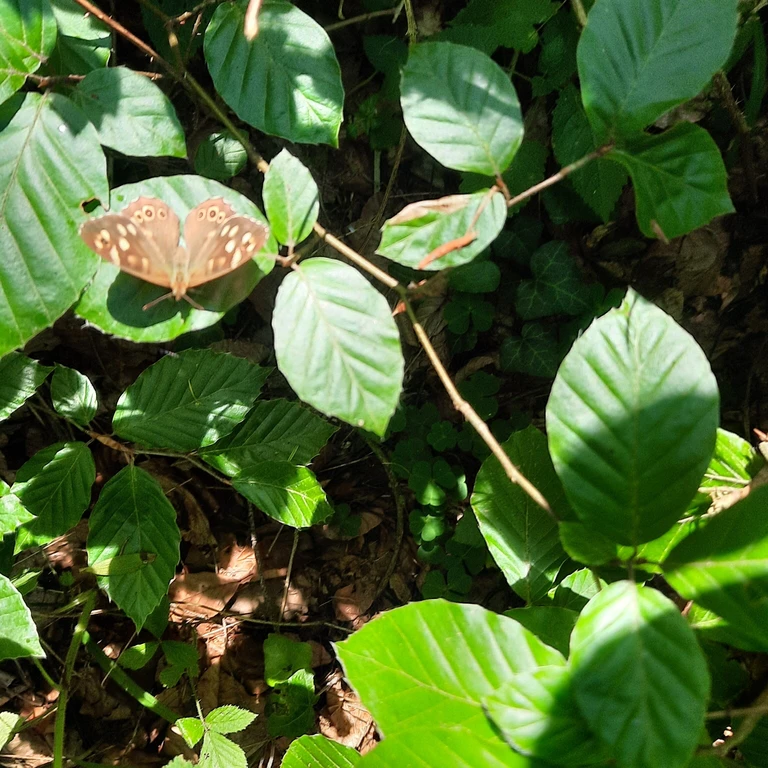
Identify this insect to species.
Pararge aegeria
